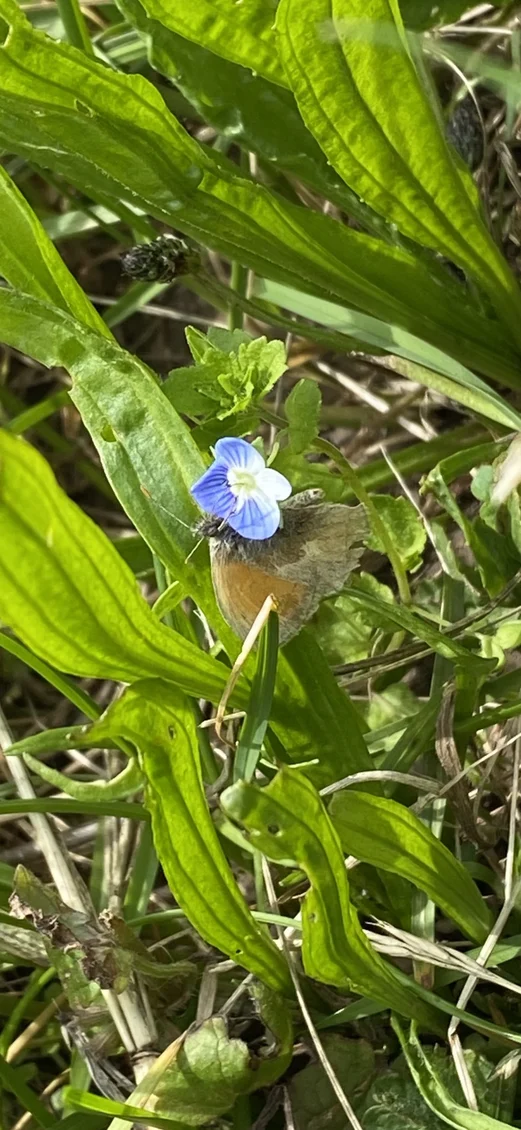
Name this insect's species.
Coenonympha pamphilus
